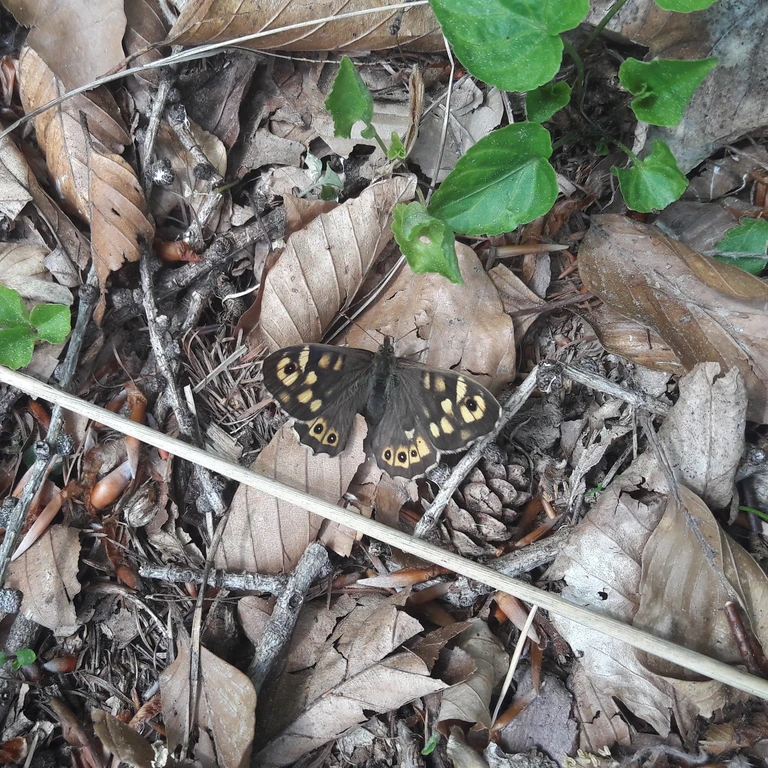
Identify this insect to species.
Pararge aegeria
